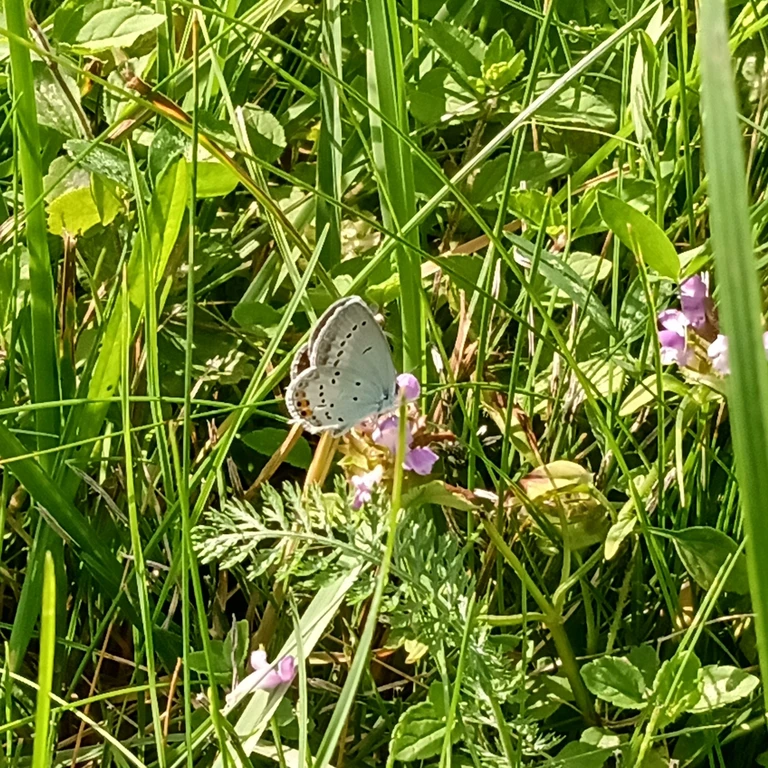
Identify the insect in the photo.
Cupido argiades (also Elkalyce argiades)
